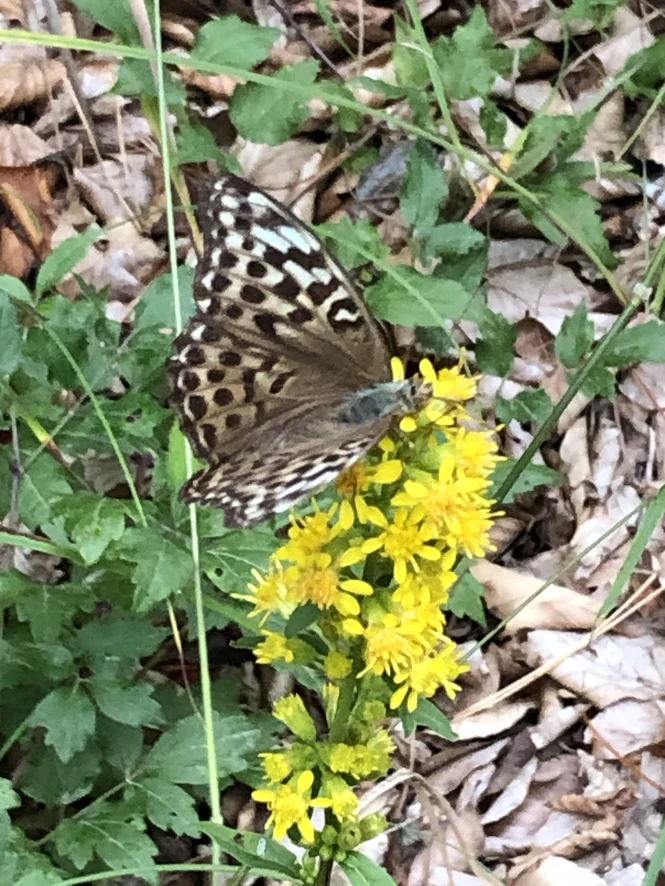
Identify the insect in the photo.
Argynnis paphia
